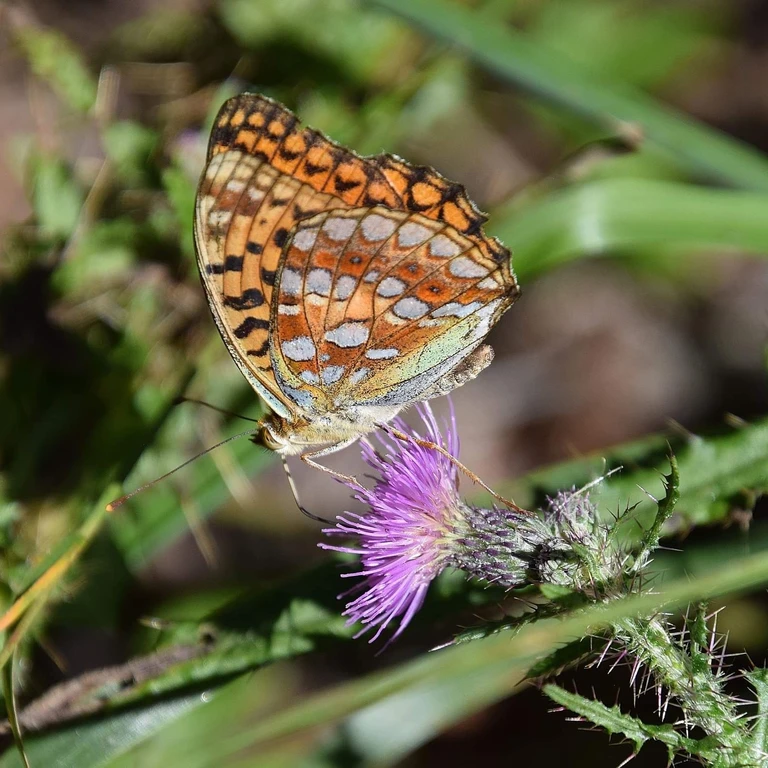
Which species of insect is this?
Fabriciana adippe
